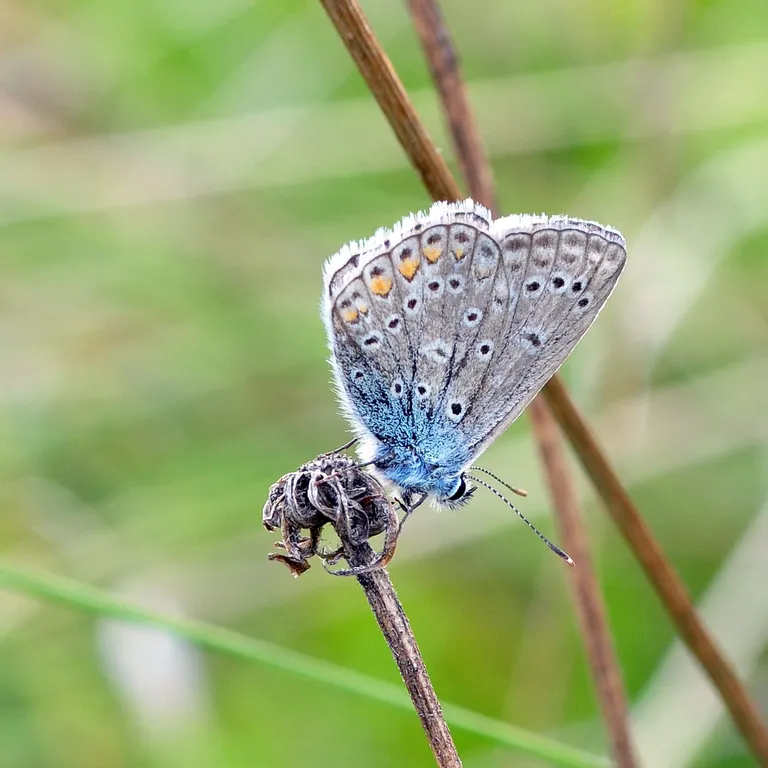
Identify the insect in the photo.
Polyommatus icarus
